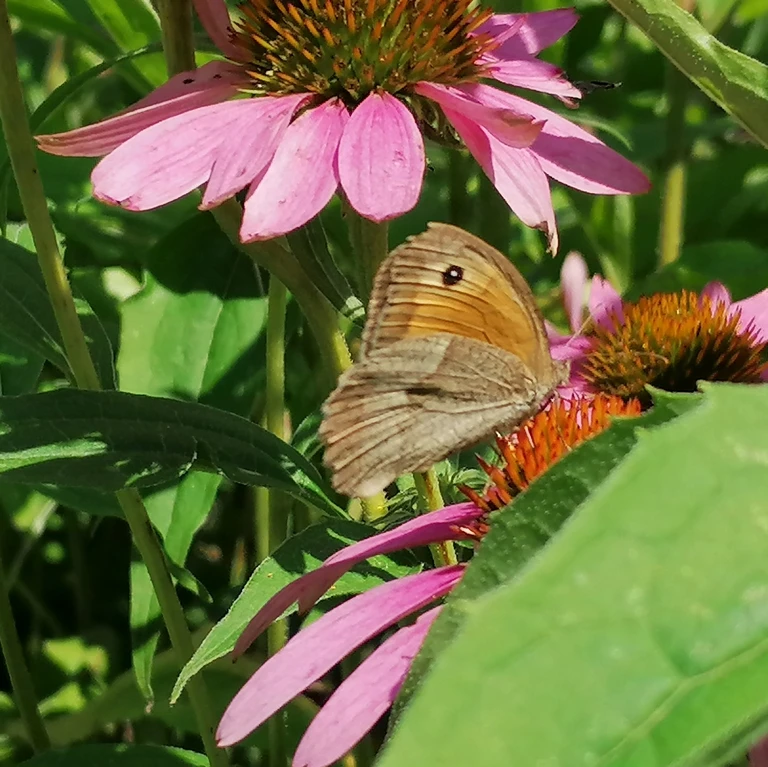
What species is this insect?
Maniola jurtina
